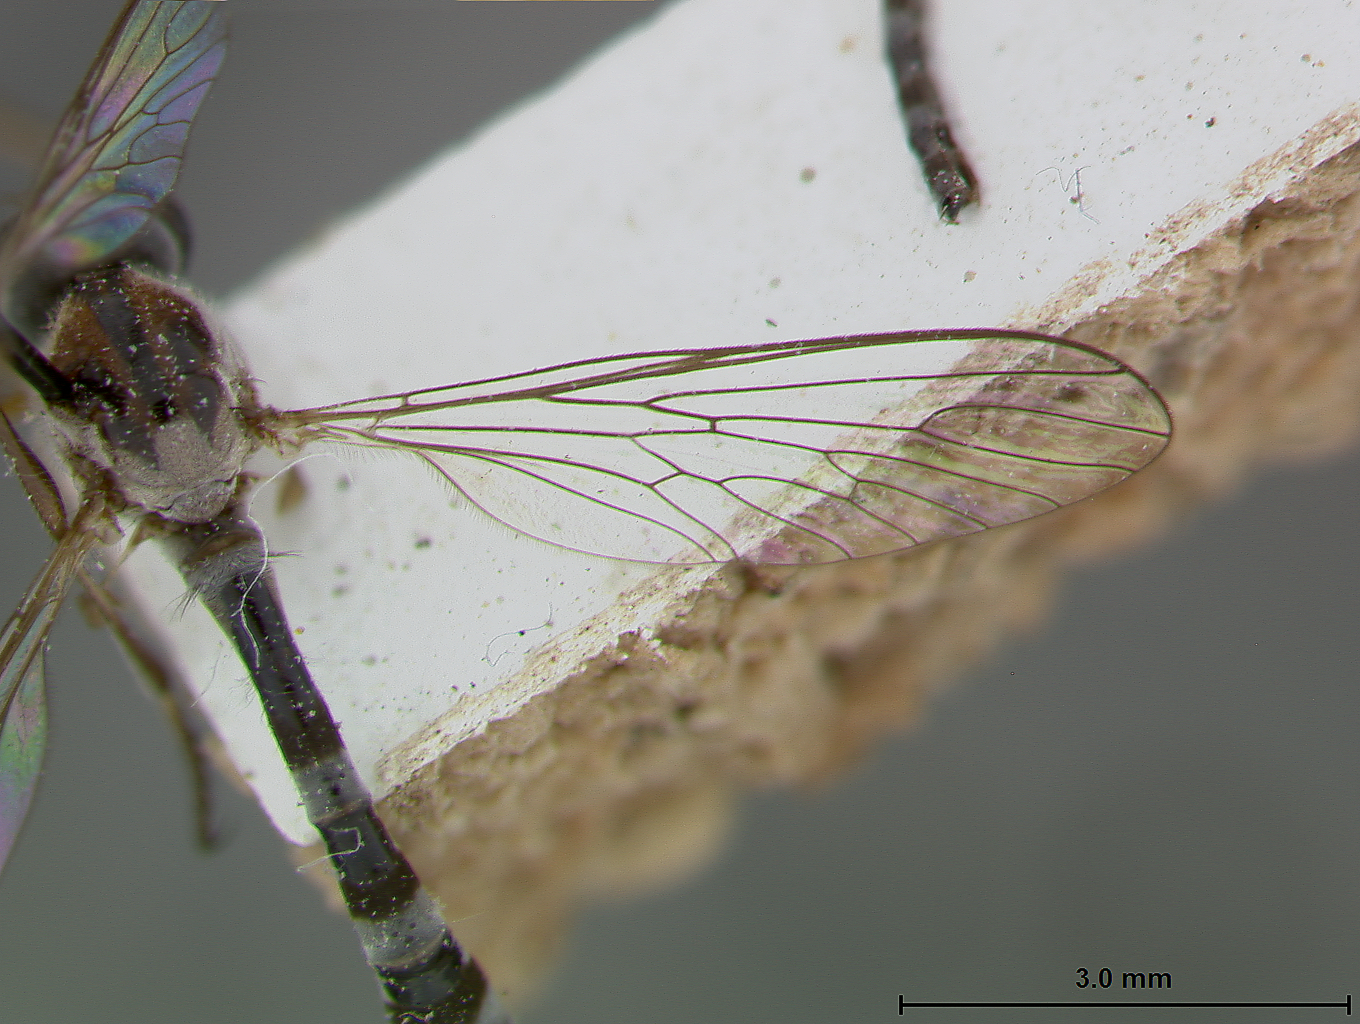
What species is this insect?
Euscelidia hyalina
